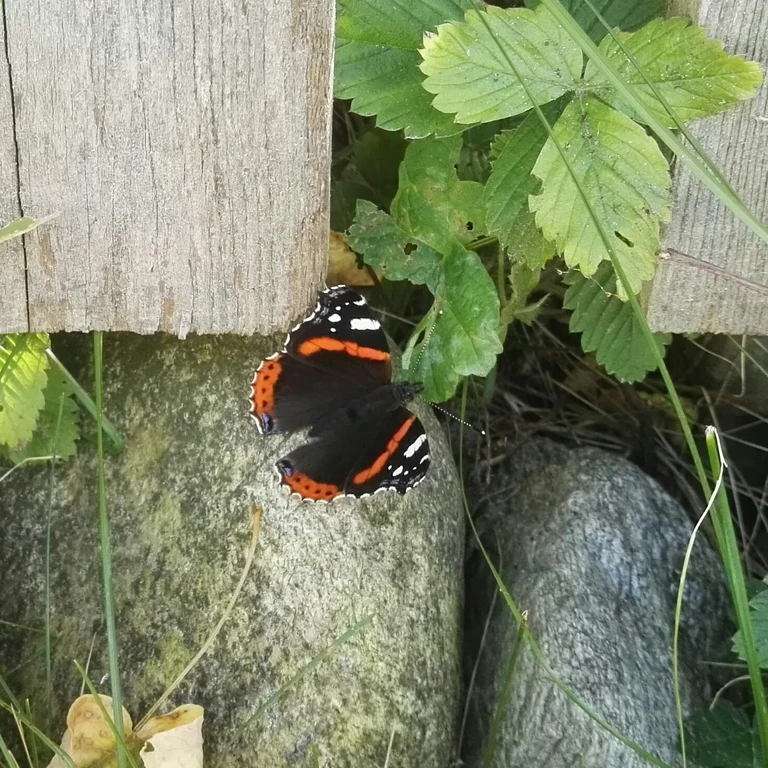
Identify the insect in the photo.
Vanessa atalanta
